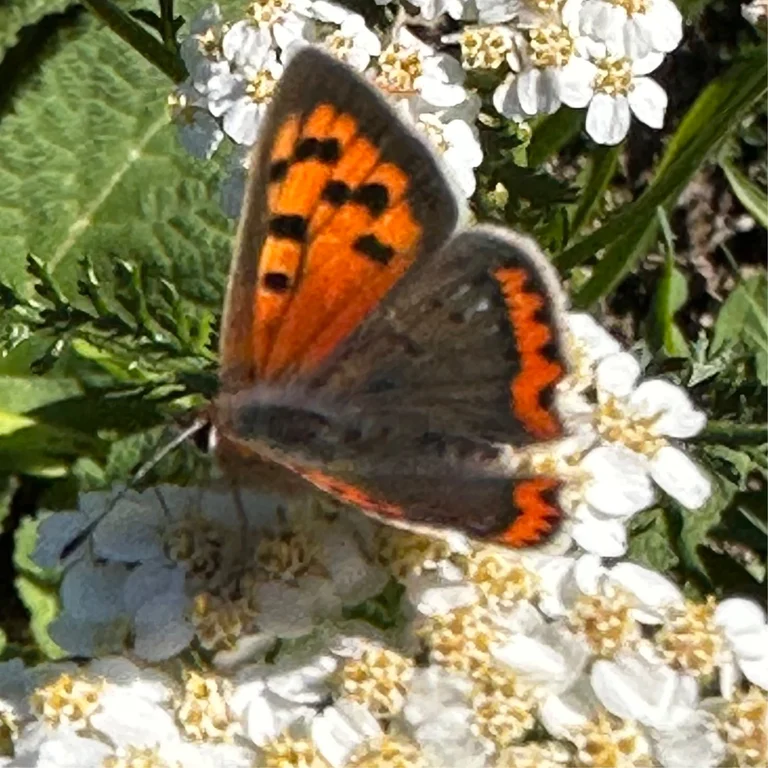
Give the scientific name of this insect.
Lycaena phlaeas
